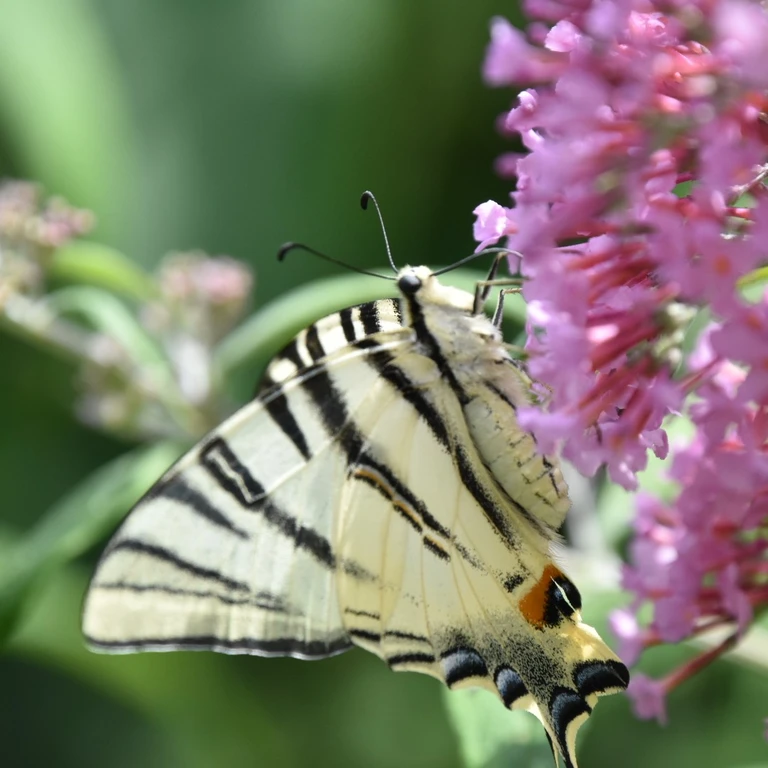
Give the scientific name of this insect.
Iphiclides podalirius
